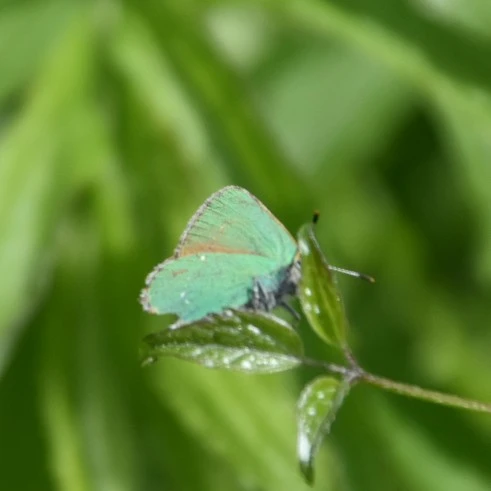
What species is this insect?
Callophrys rubi
